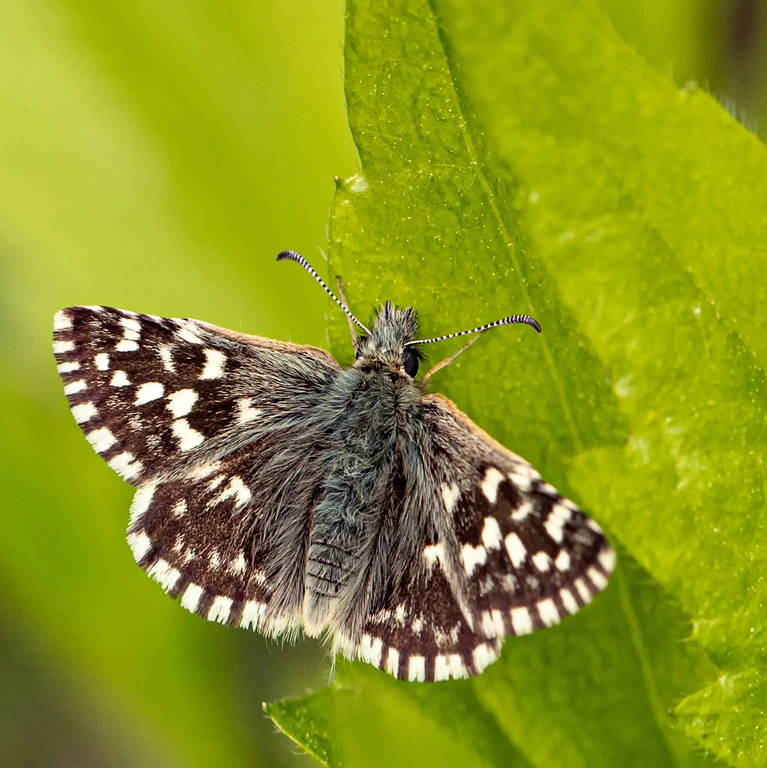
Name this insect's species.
Pyrgus malvae
